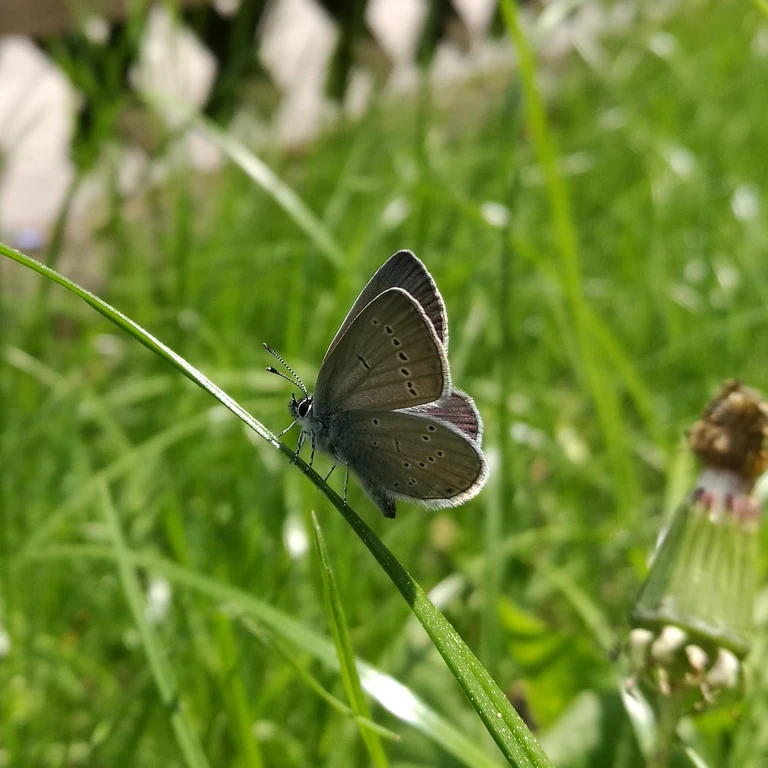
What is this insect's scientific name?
Cupido minimus
